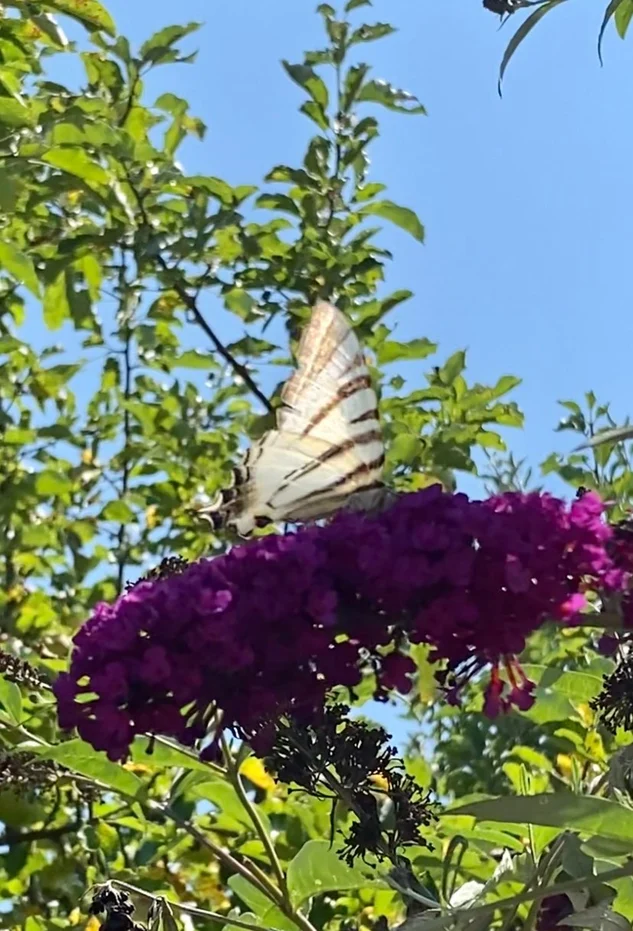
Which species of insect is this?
Iphiclides podalirius
